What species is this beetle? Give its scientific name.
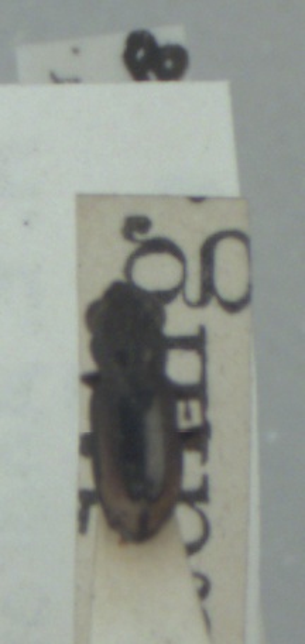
Notiophilus biguttatus
